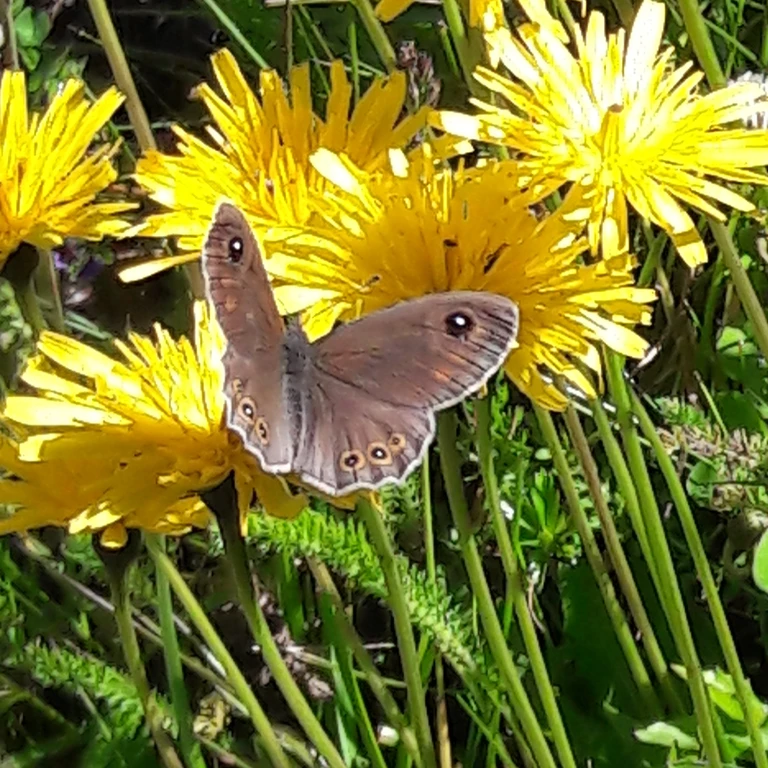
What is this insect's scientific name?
Lasiommata maera (also Pararge maera)
